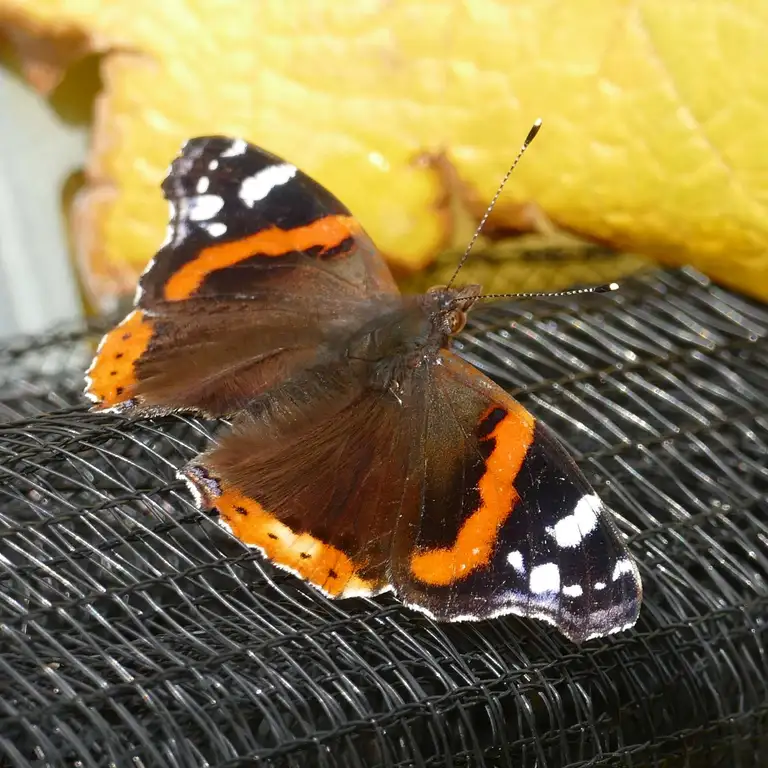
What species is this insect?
Vanessa atalanta
